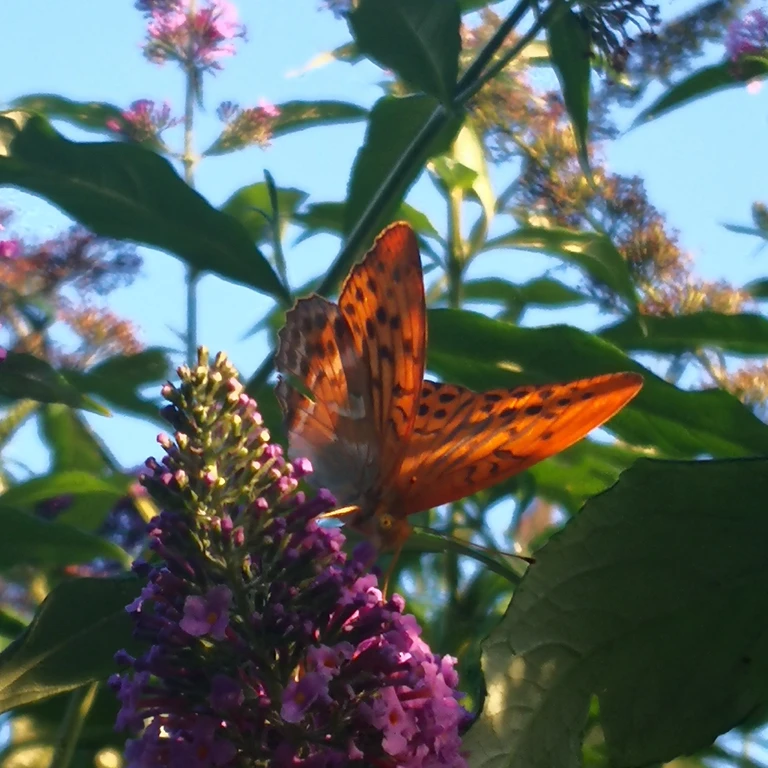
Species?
Argynnis paphia
